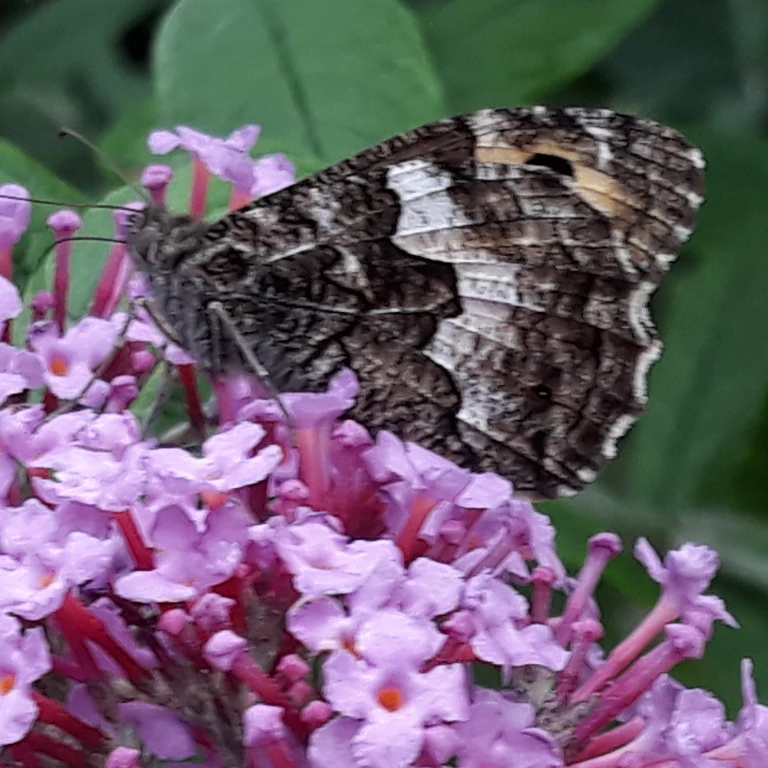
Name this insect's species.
Hipparchia semele
